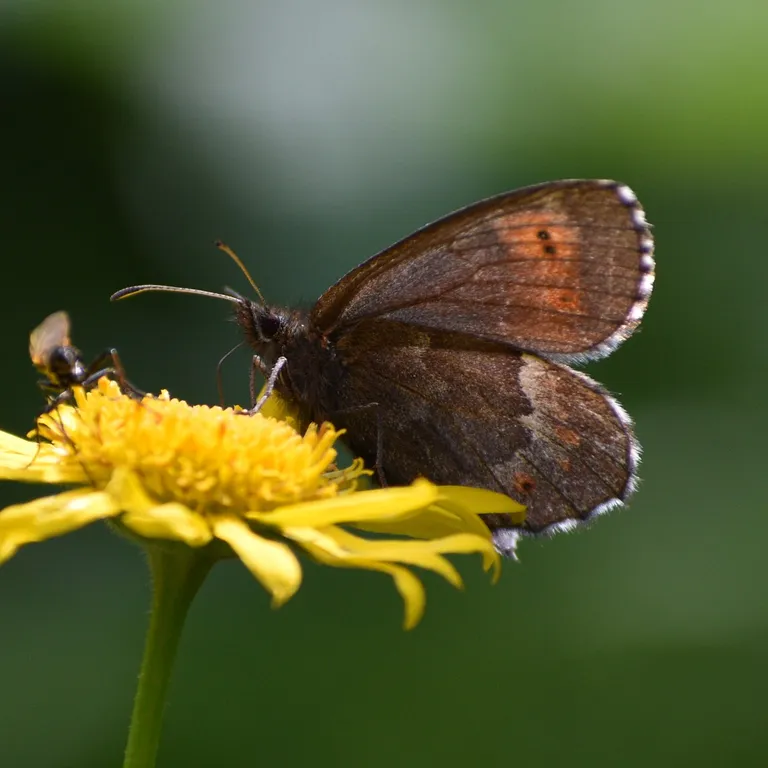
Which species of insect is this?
Erebia euryale
